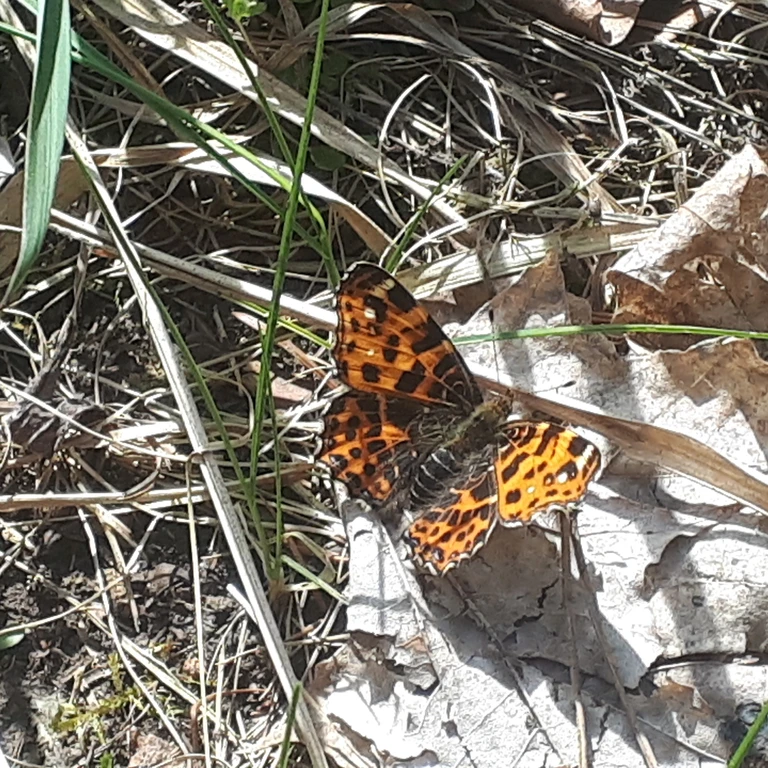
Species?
Araschnia levana
